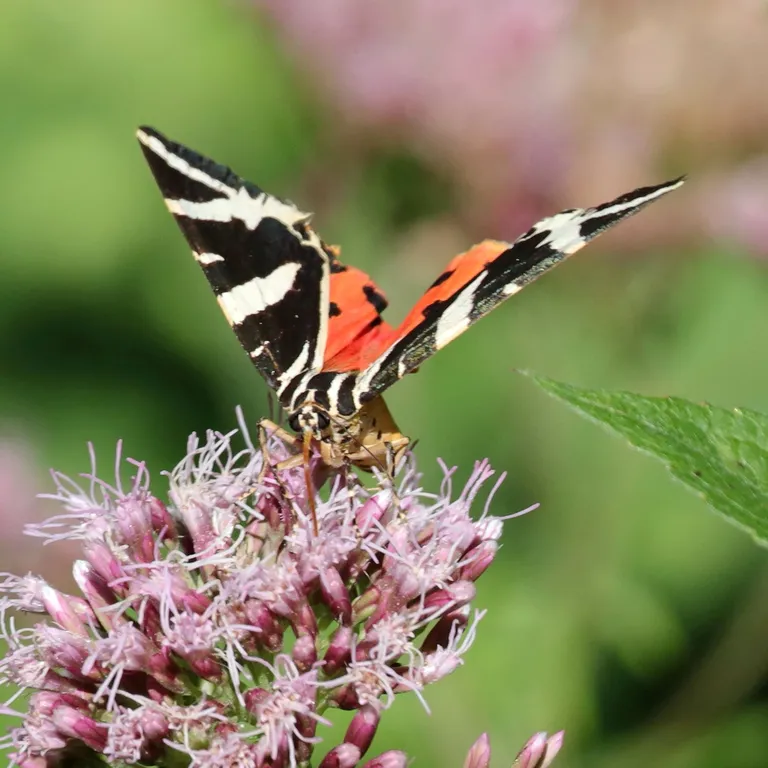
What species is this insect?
Euplagia quadripunctaria
